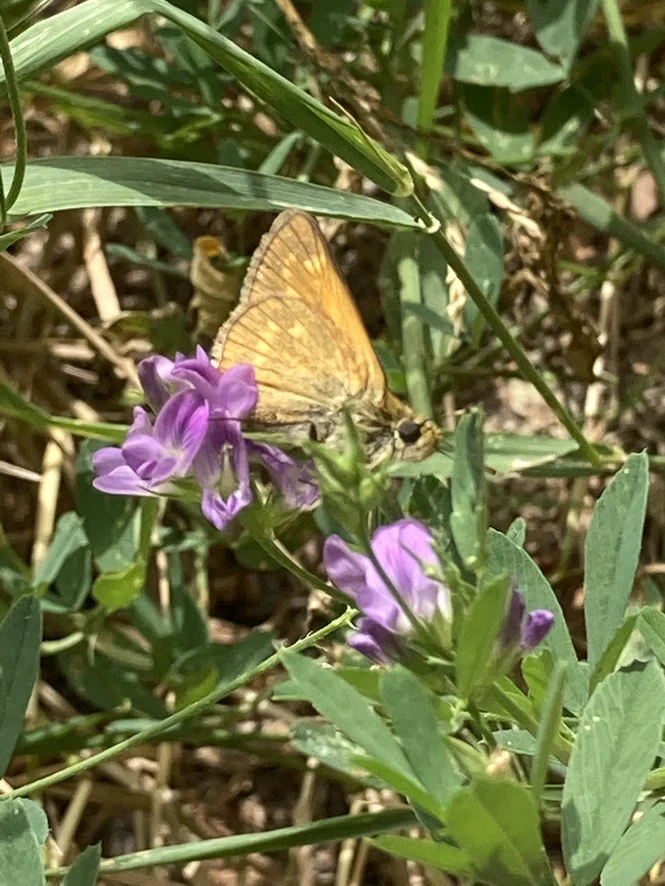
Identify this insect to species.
Ochlodes sylvanus (also Ochlodes venata)
